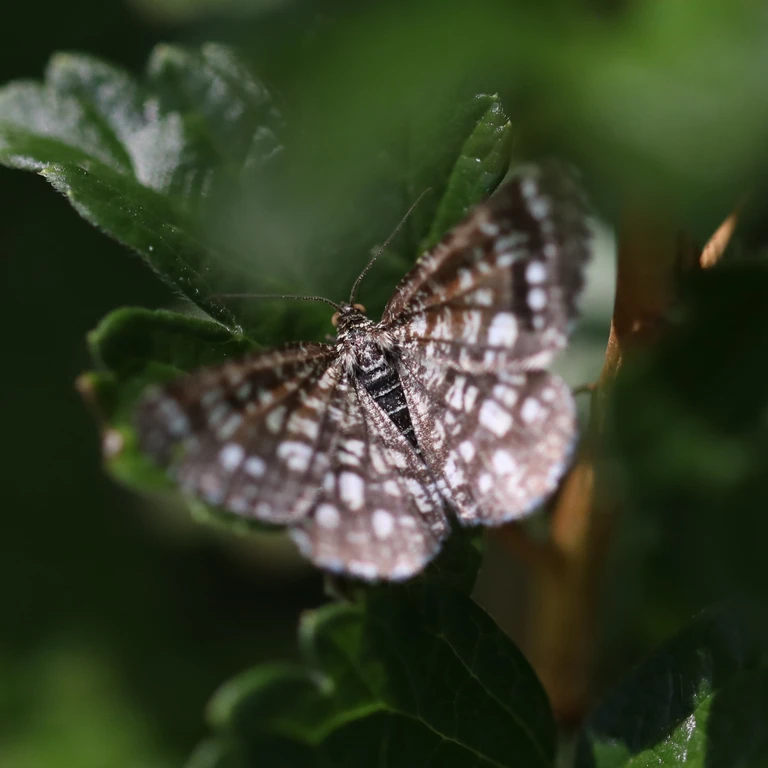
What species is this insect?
Chiasmia clathrata
